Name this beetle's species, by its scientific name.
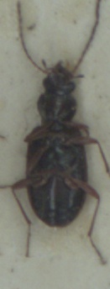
Bembidion saxatile
